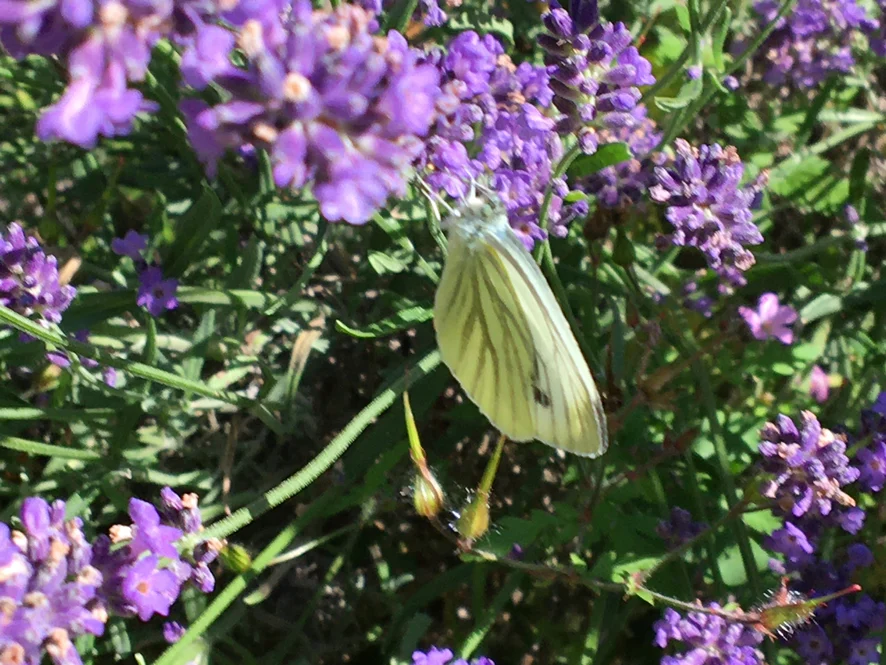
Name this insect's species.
Pieris napi
